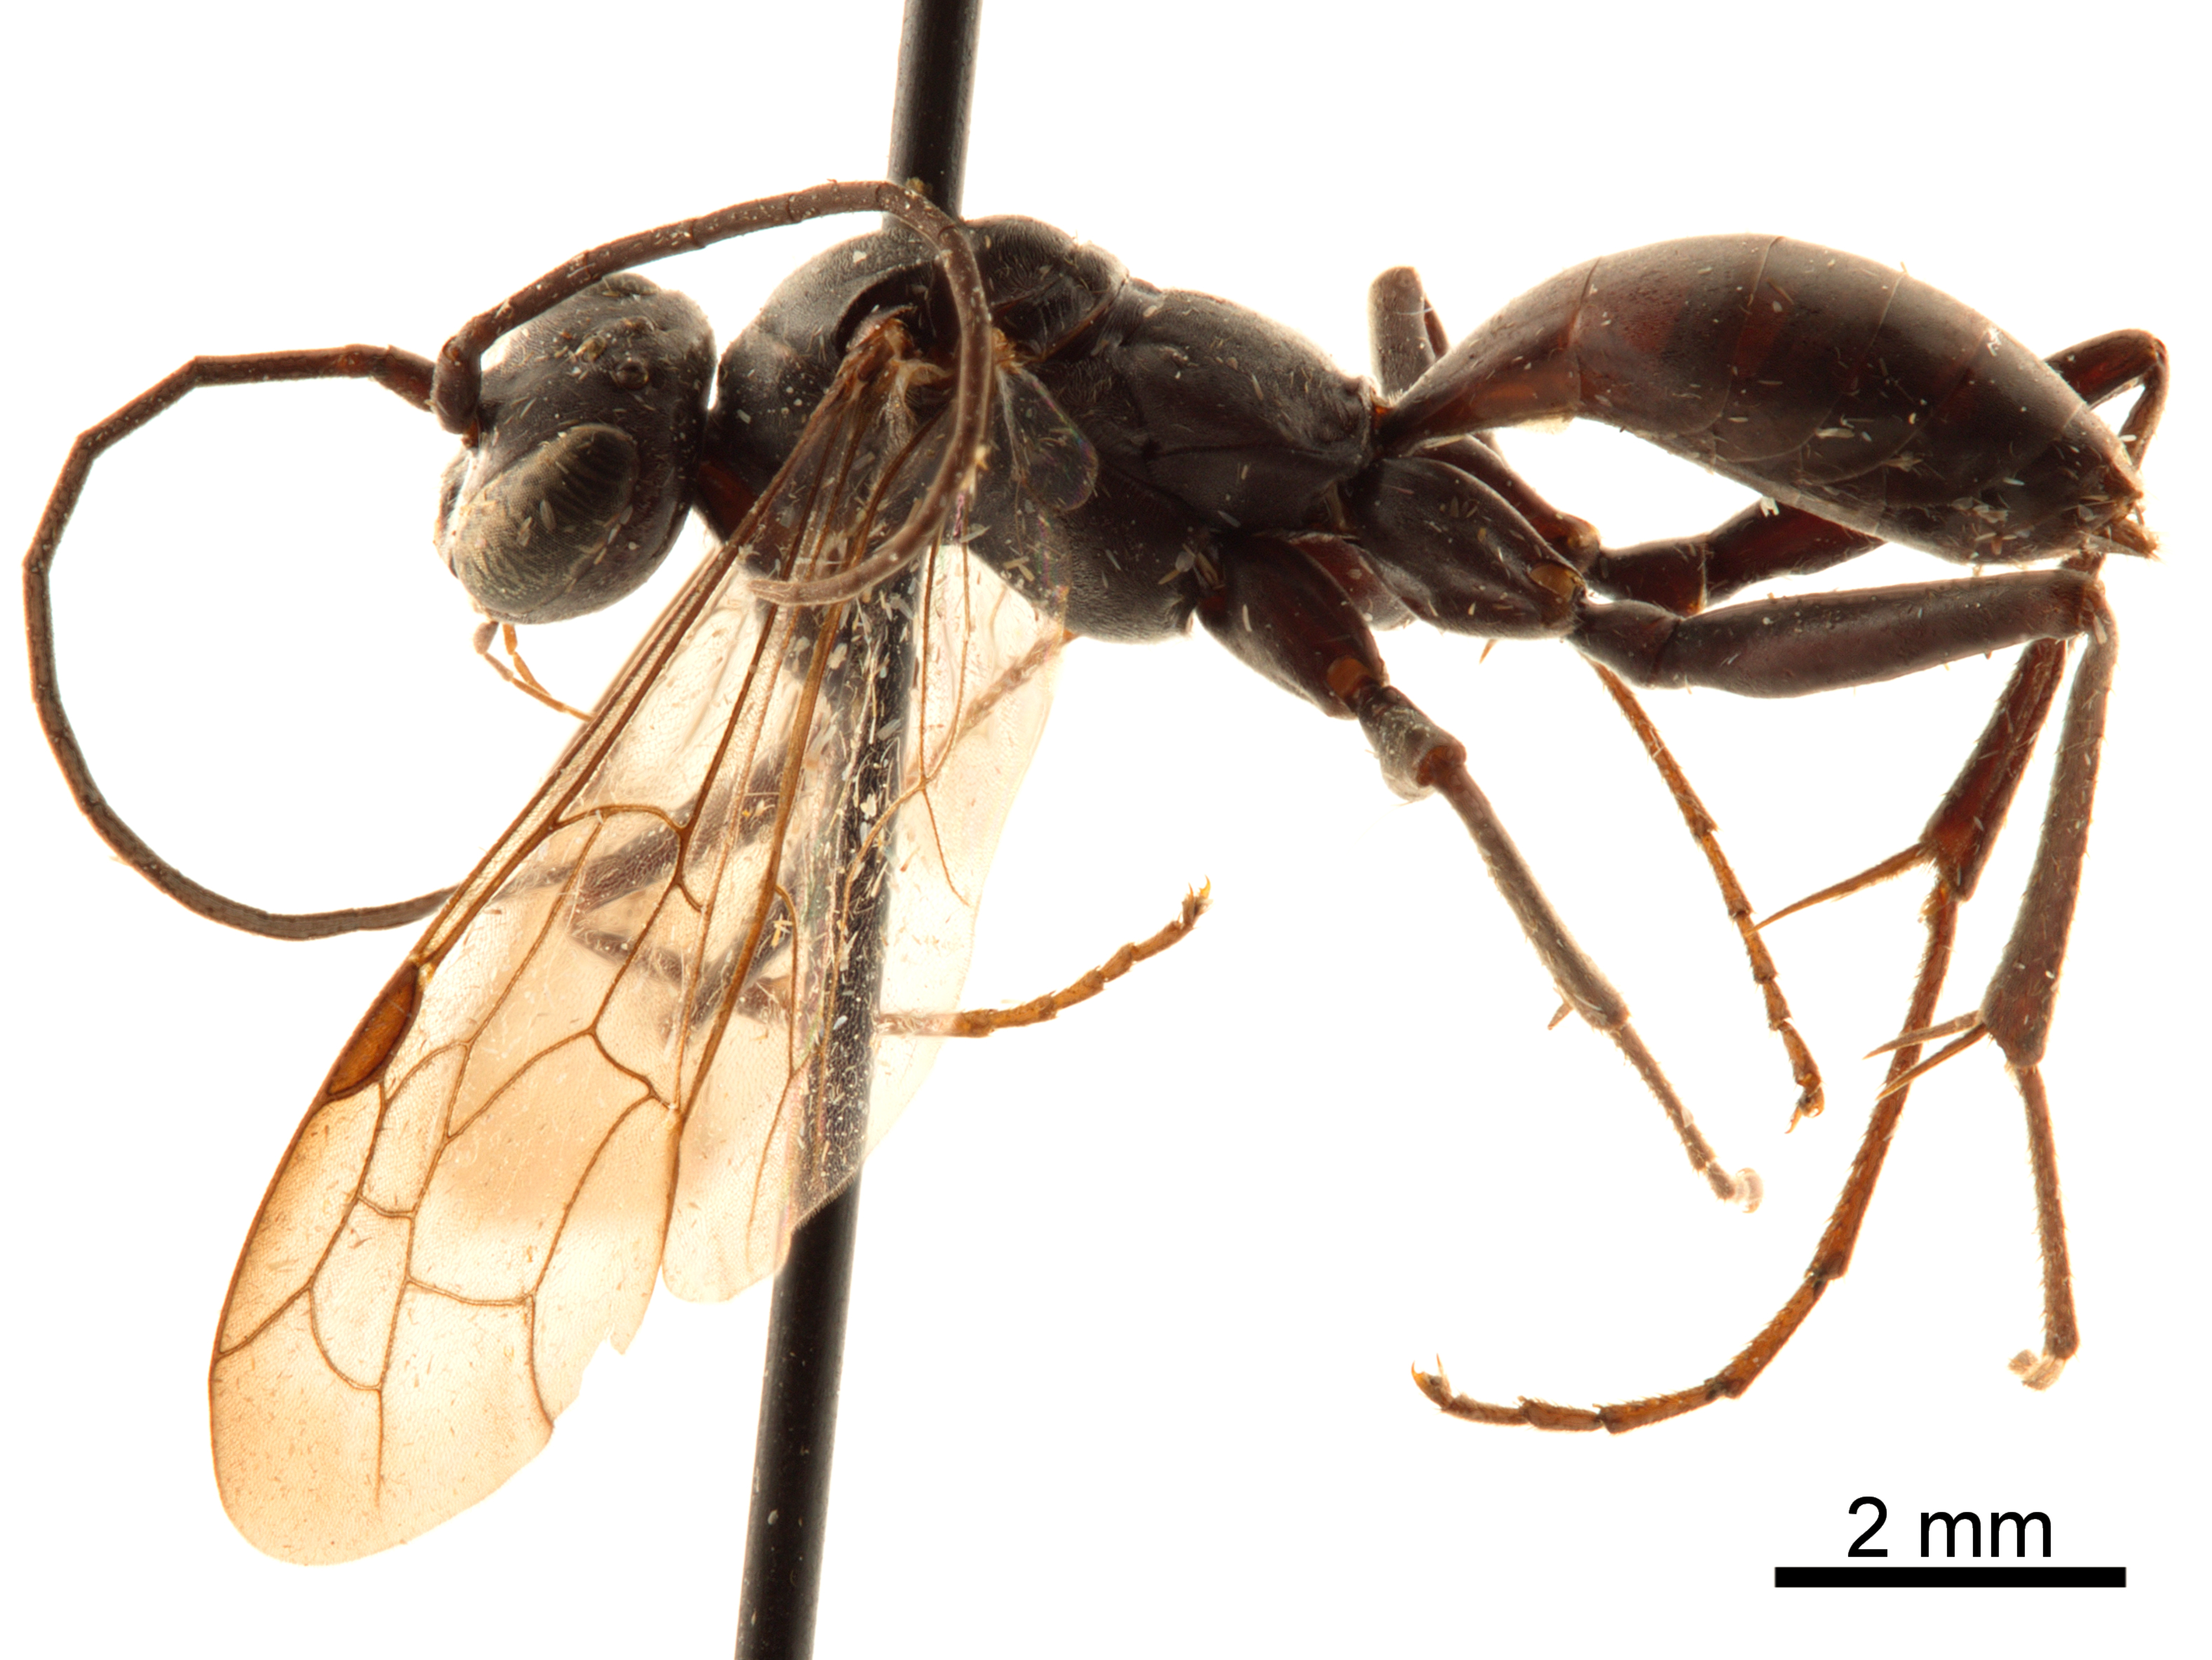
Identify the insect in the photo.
Phanagenia bombycina
